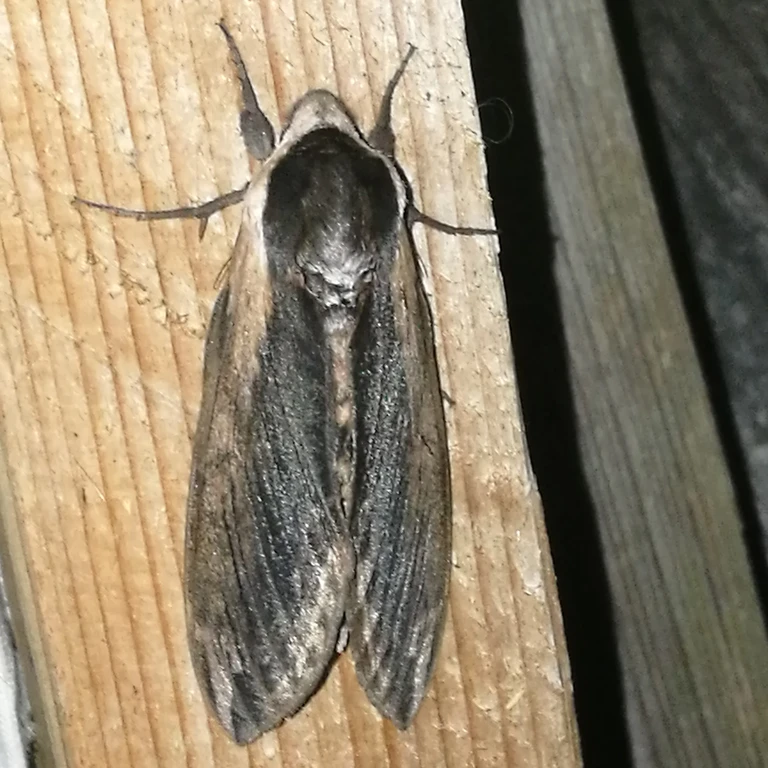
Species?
Sphinx ligustri
